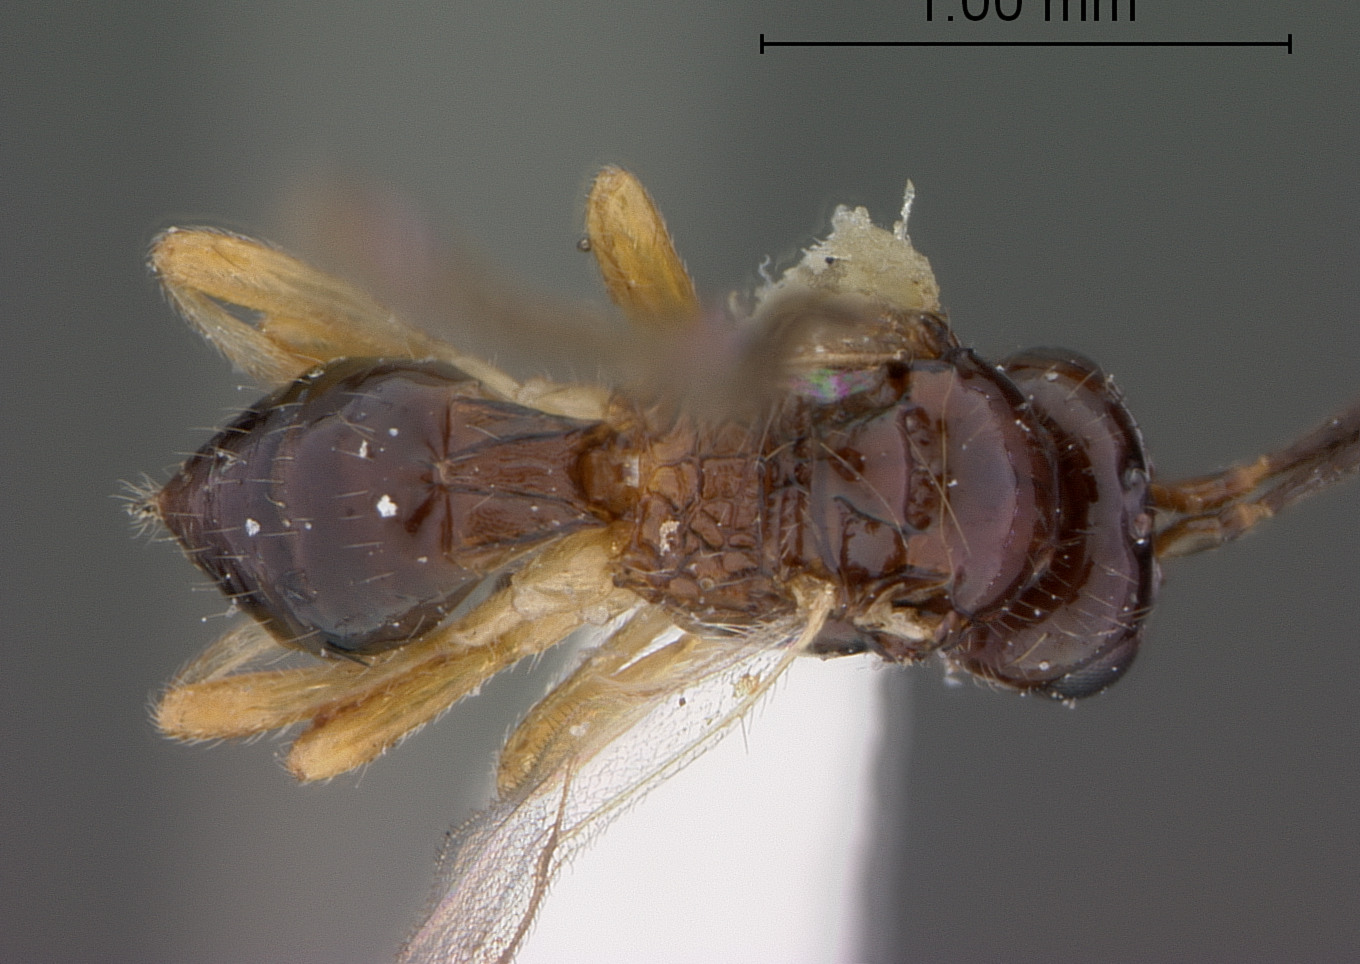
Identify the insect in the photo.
Opius carinifer
